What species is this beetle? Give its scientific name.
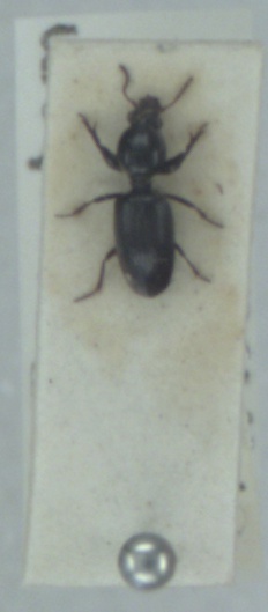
Dyschirius impunctipennis
